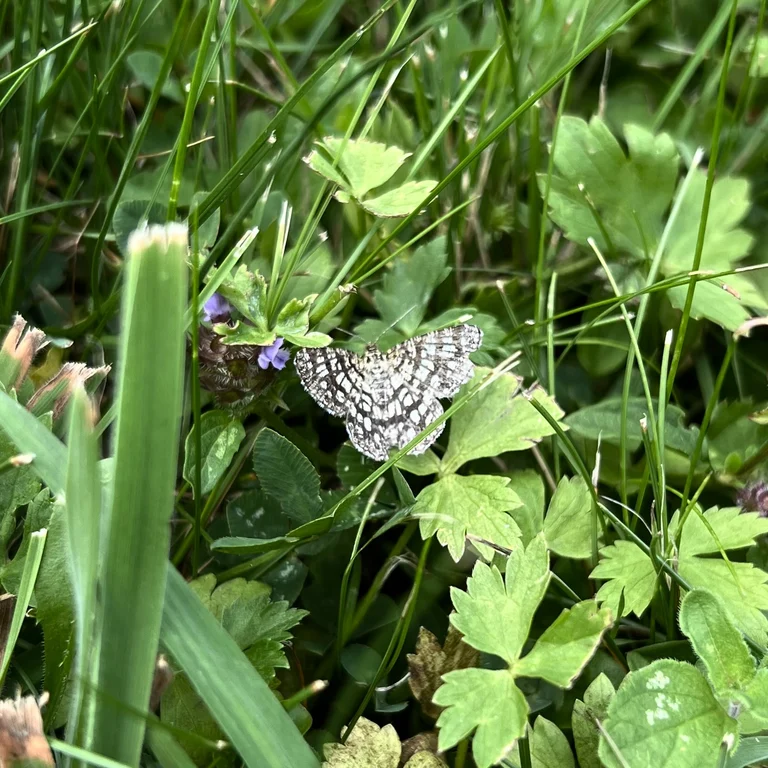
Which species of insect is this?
Chiasmia clathrata
